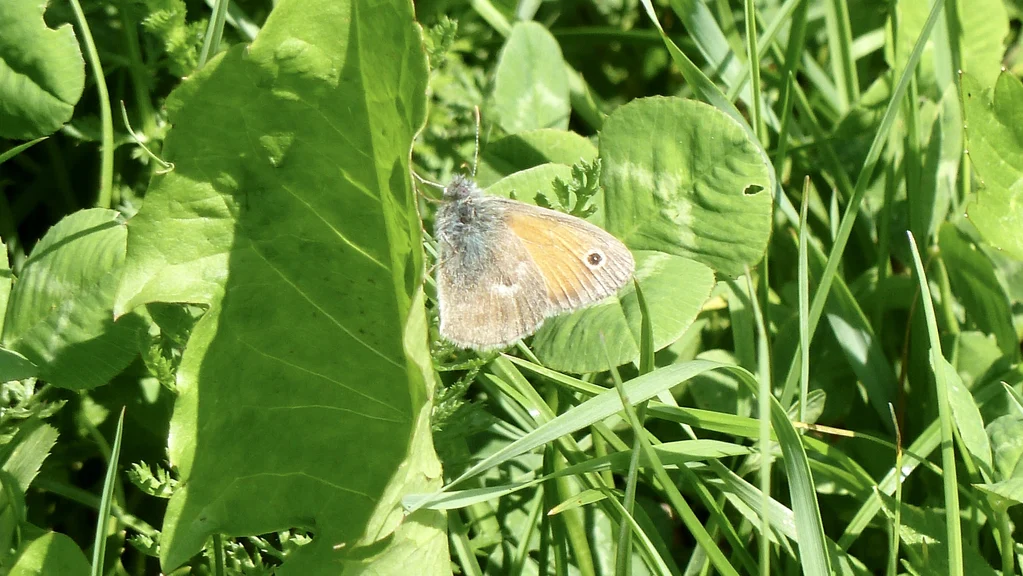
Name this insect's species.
Coenonympha pamphilus
